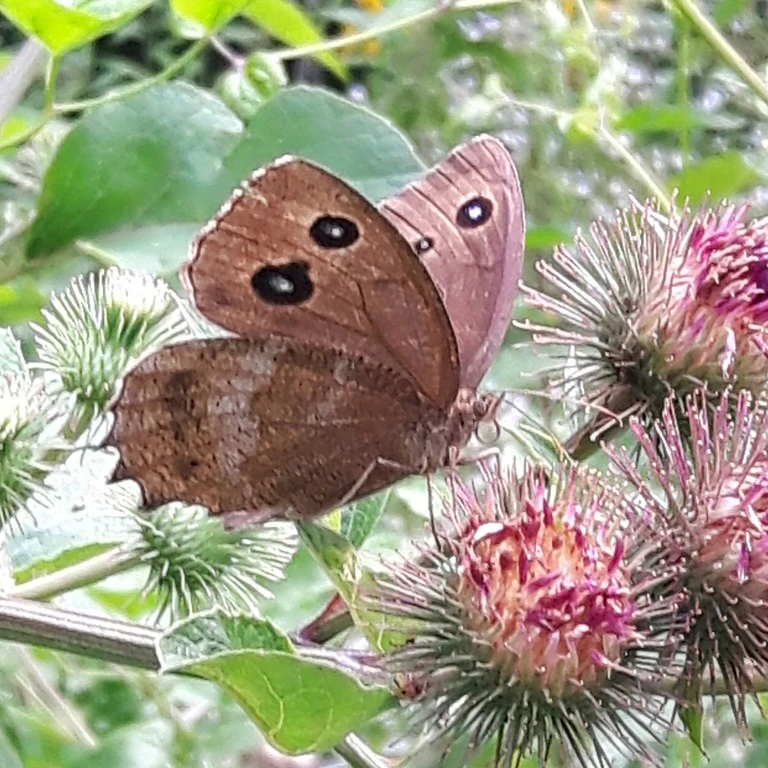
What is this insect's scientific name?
Minois dryas
